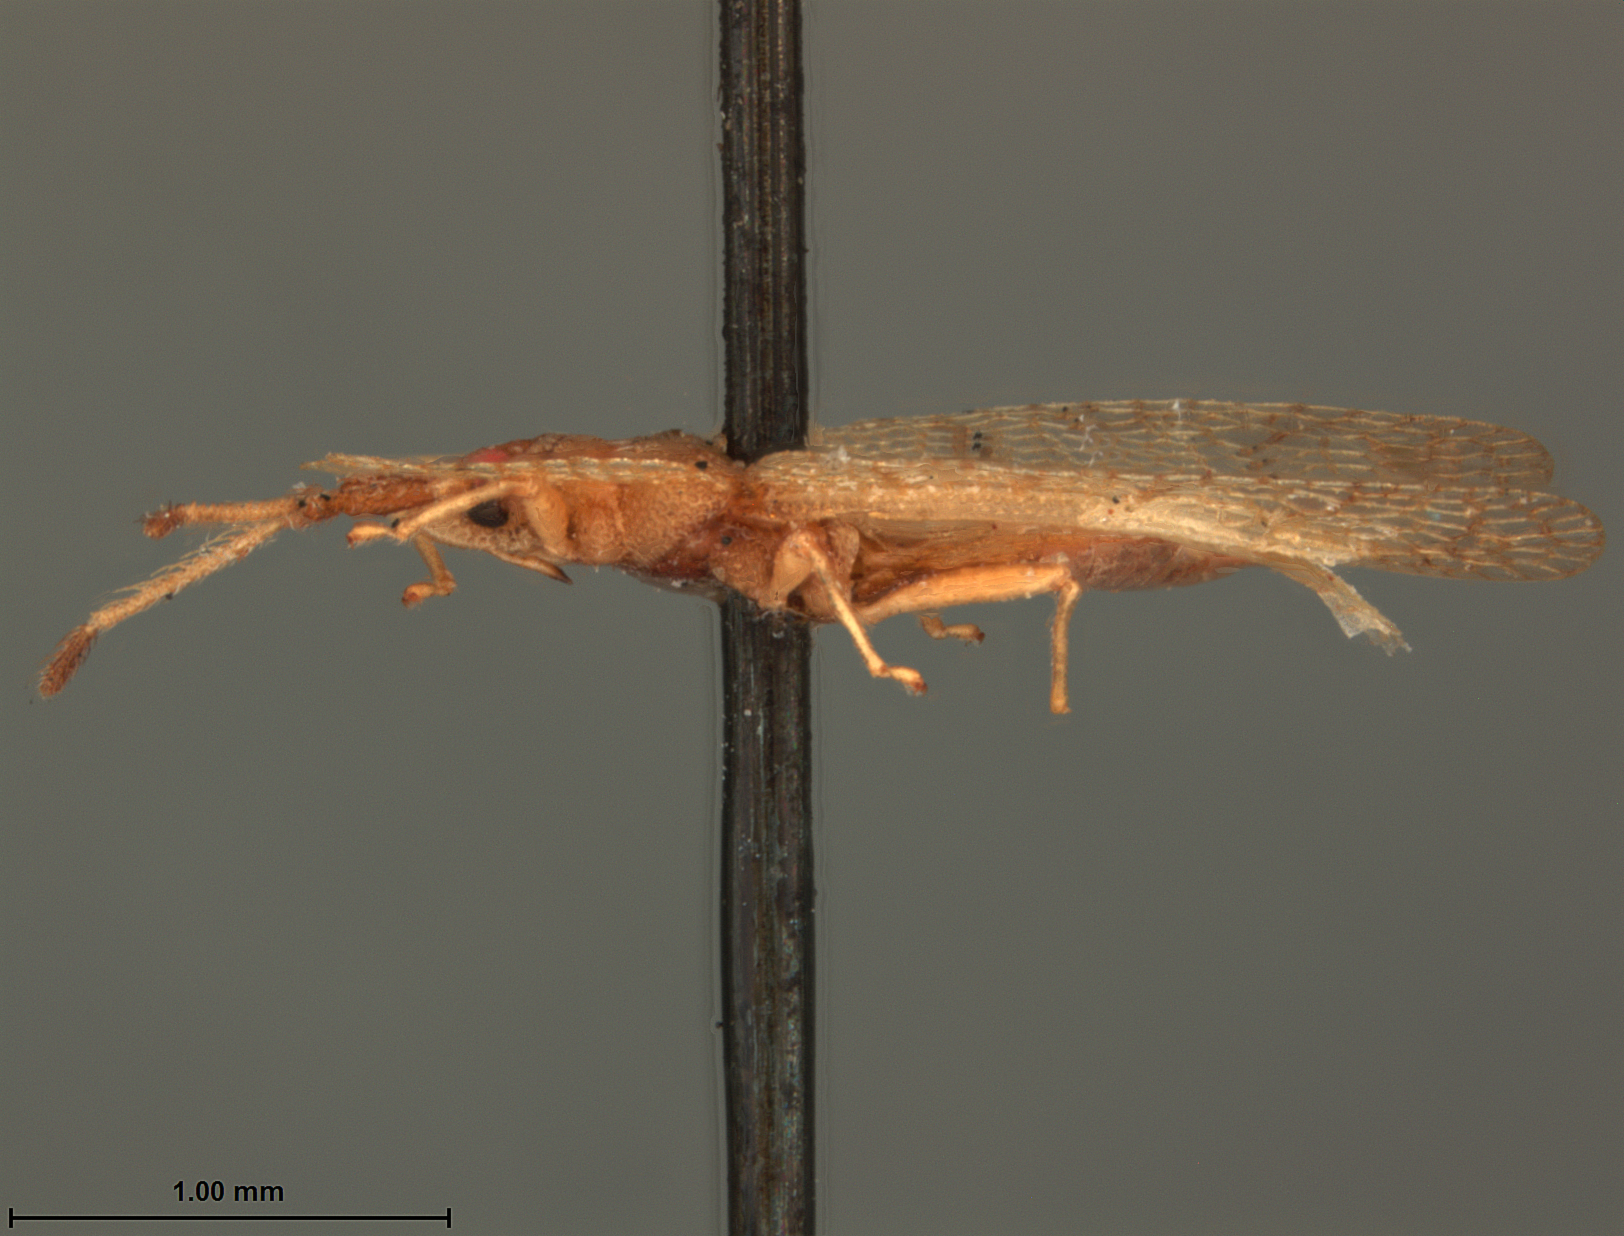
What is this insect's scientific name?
Platytingis pediades
